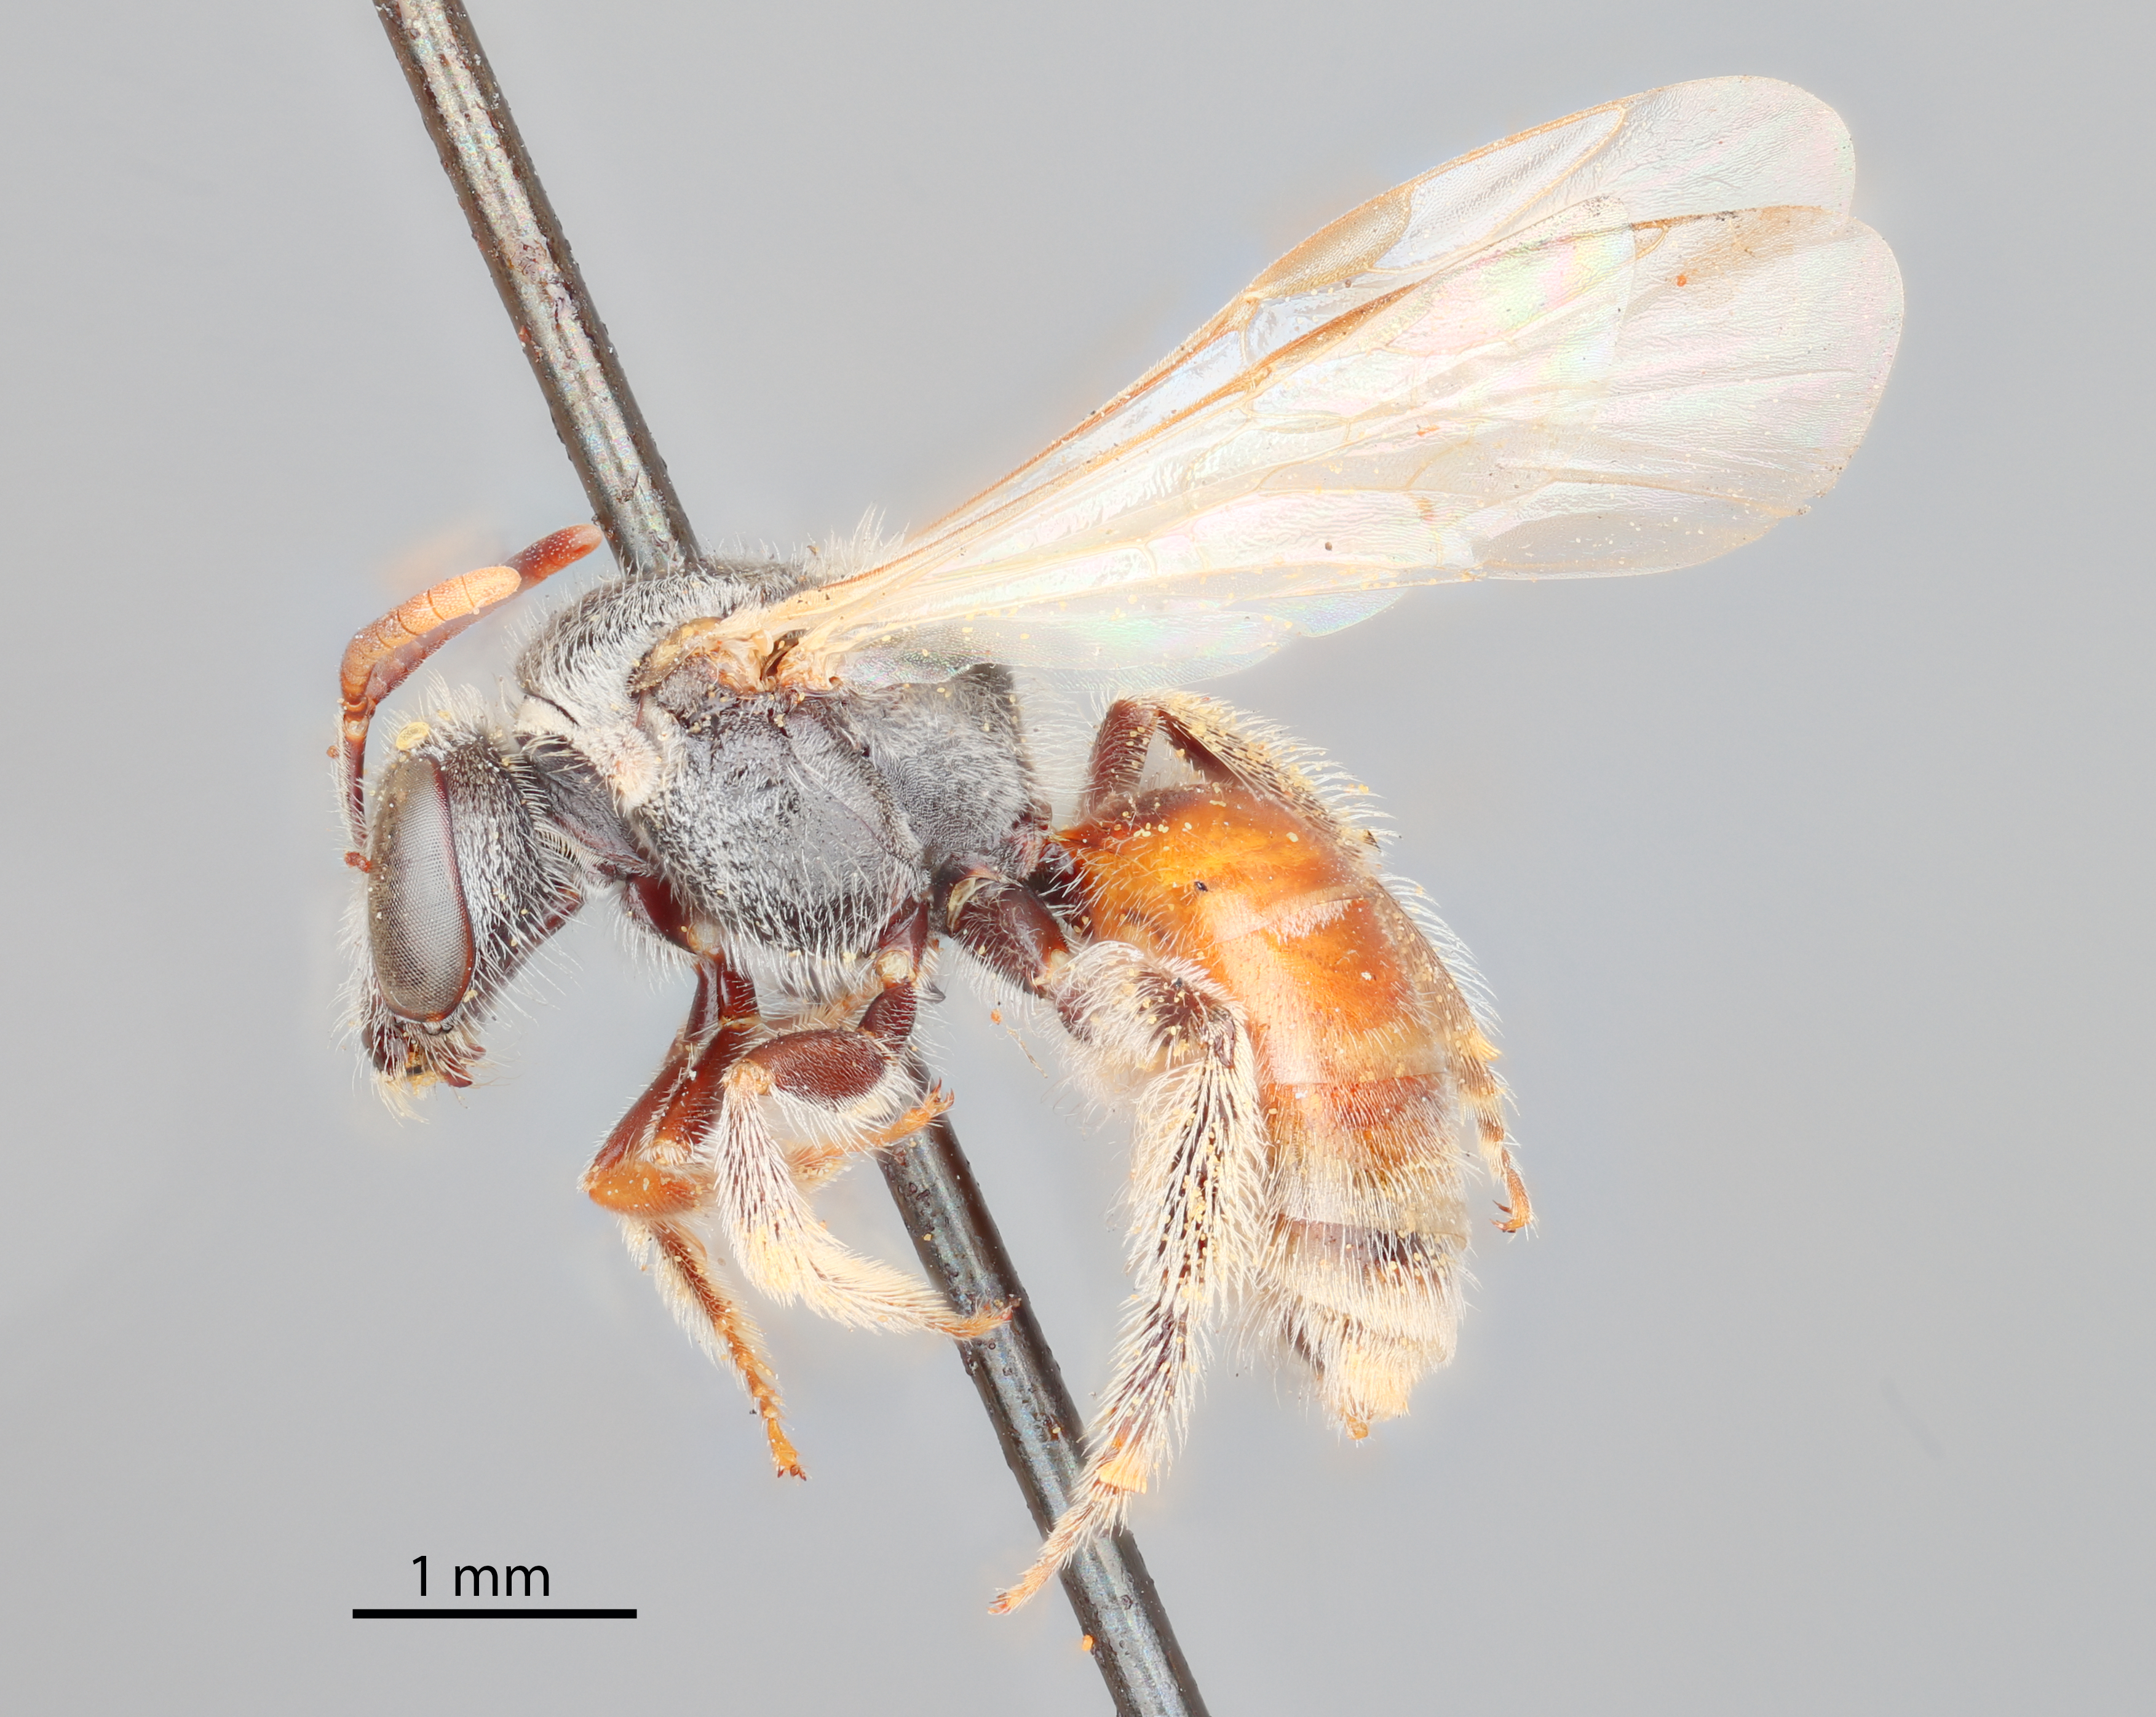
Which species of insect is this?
Halictus swenki
